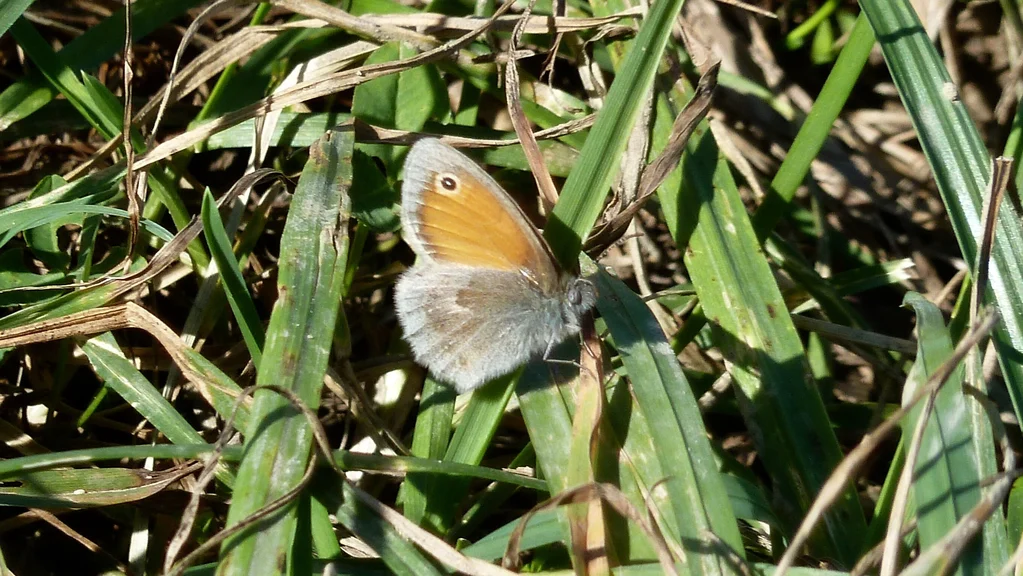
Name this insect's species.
Coenonympha pamphilus
